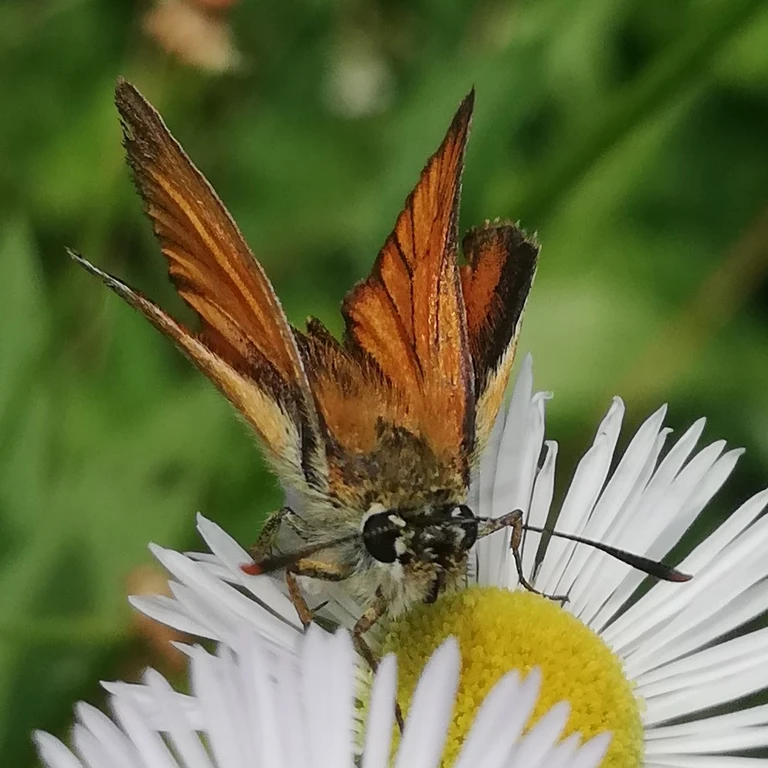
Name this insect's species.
Thymelicus sylvestris
